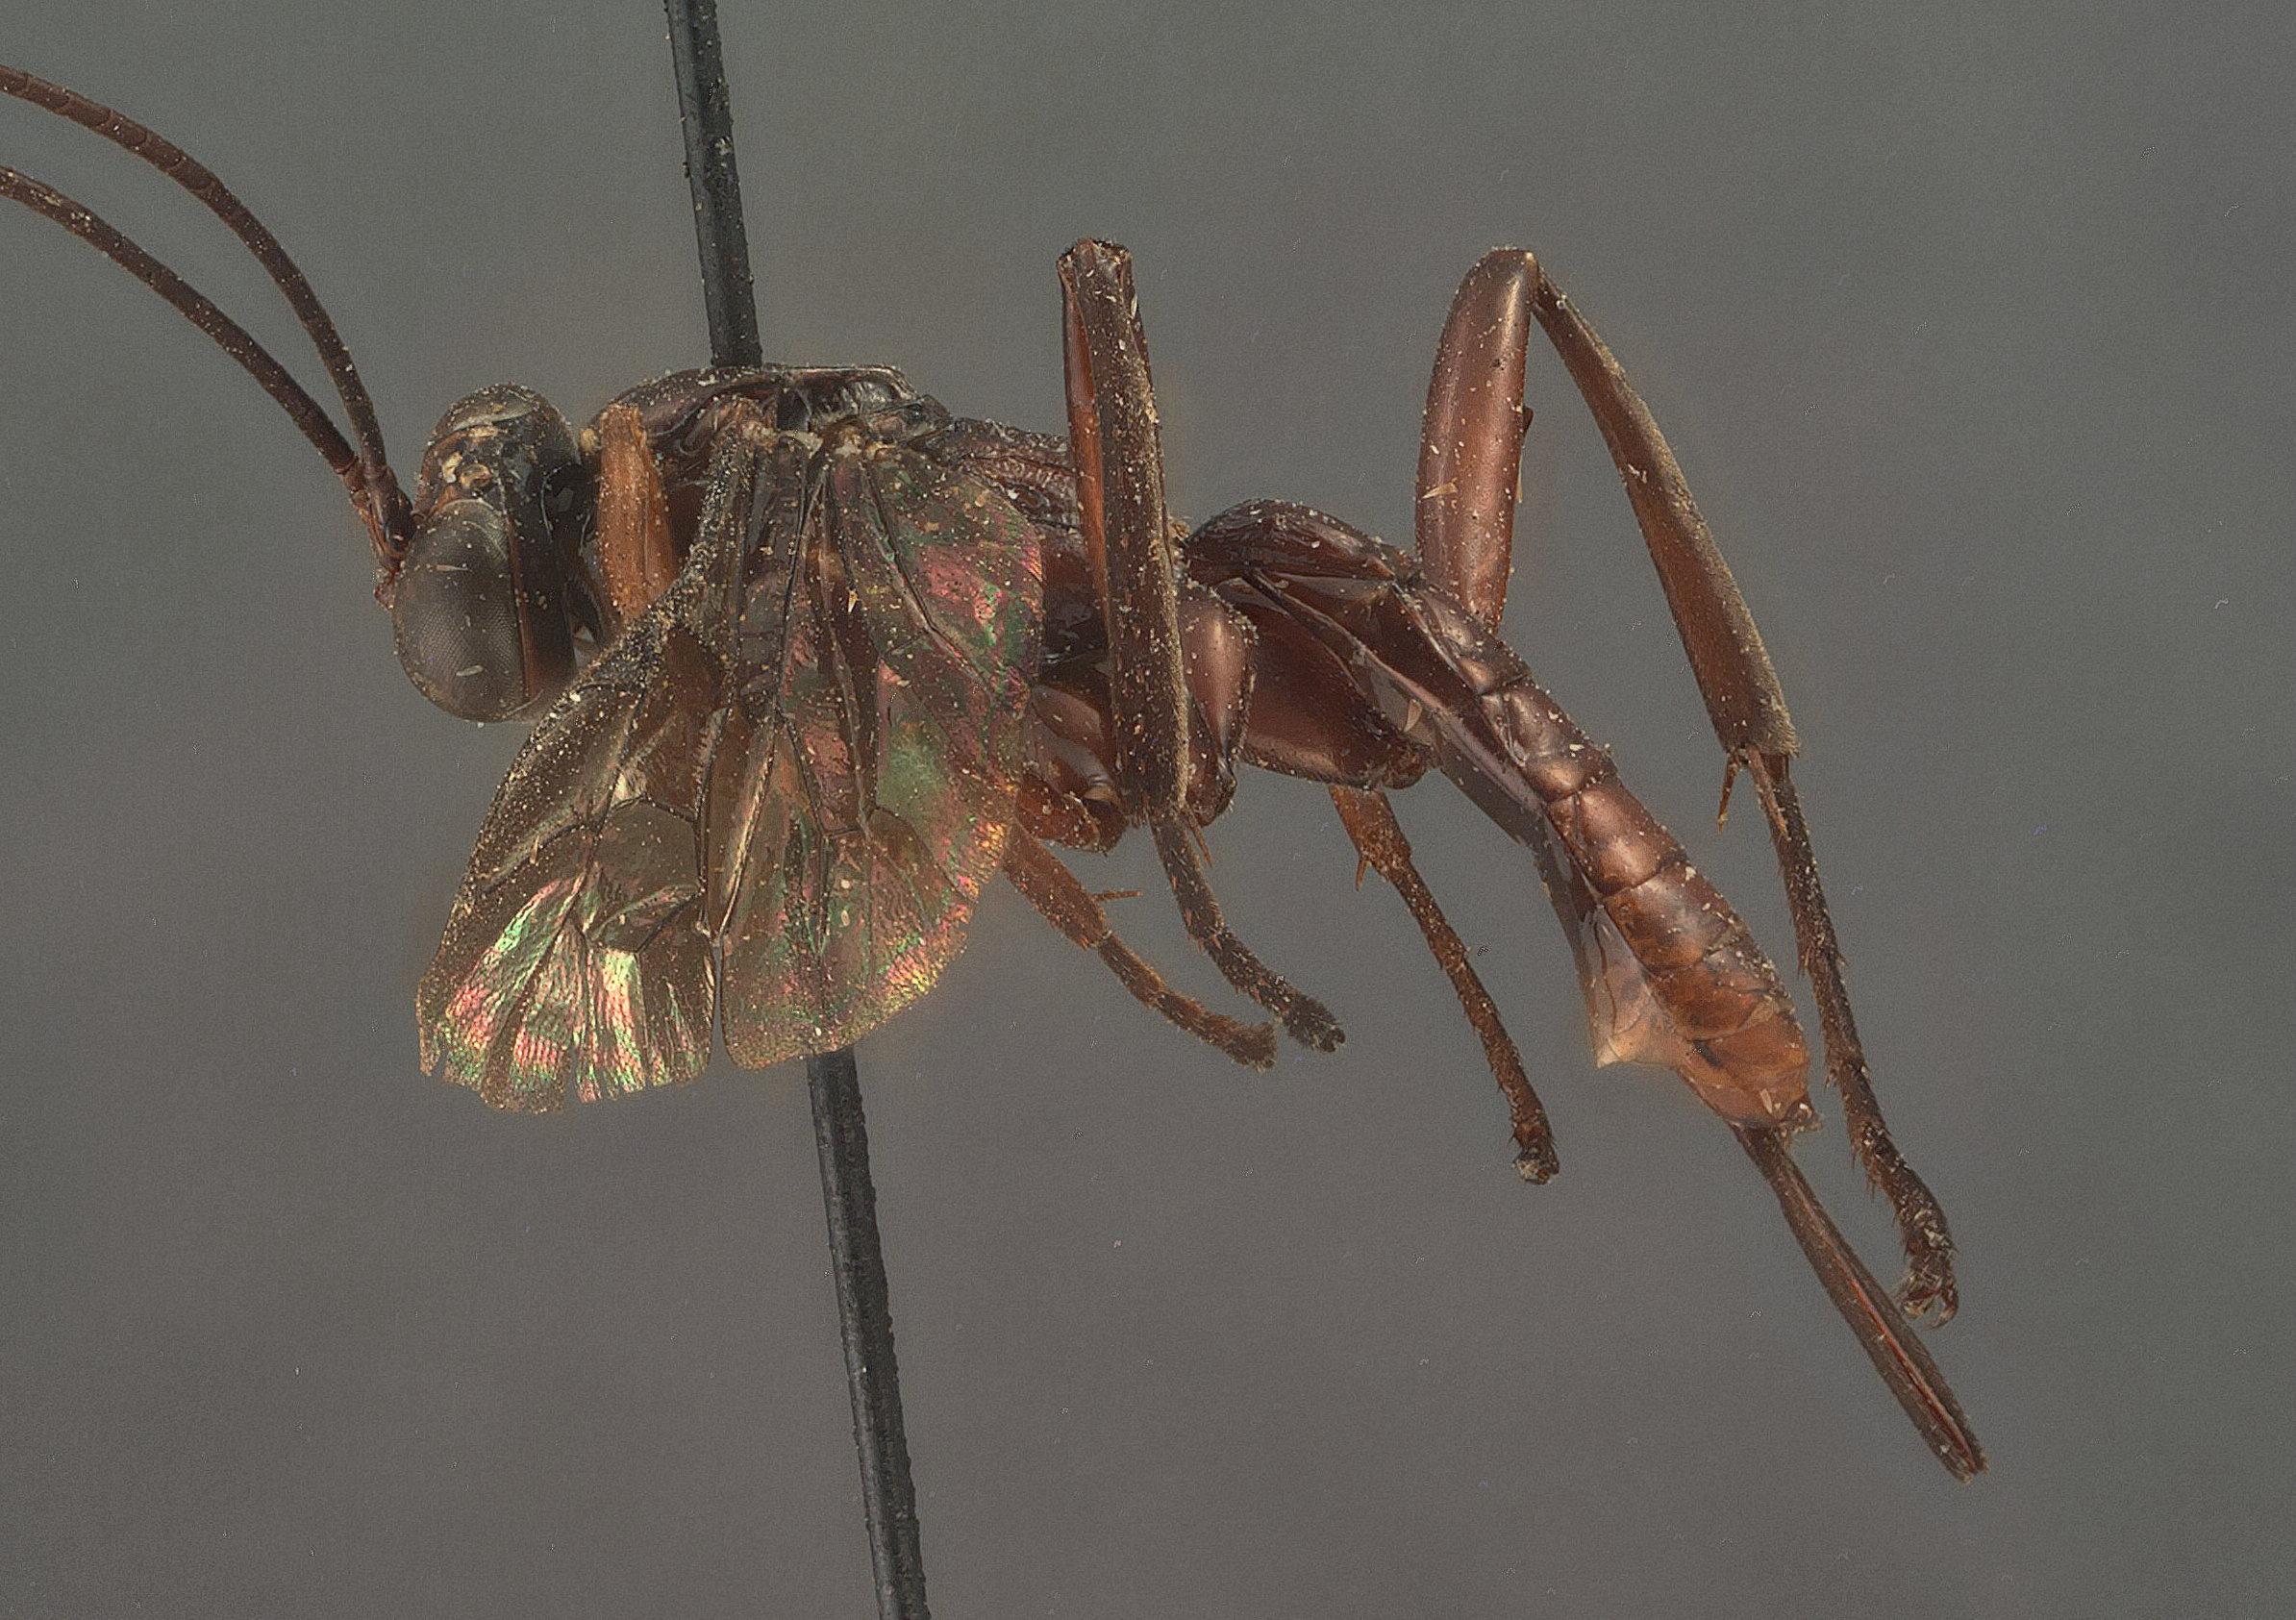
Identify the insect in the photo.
Lissopimpla nigricans
